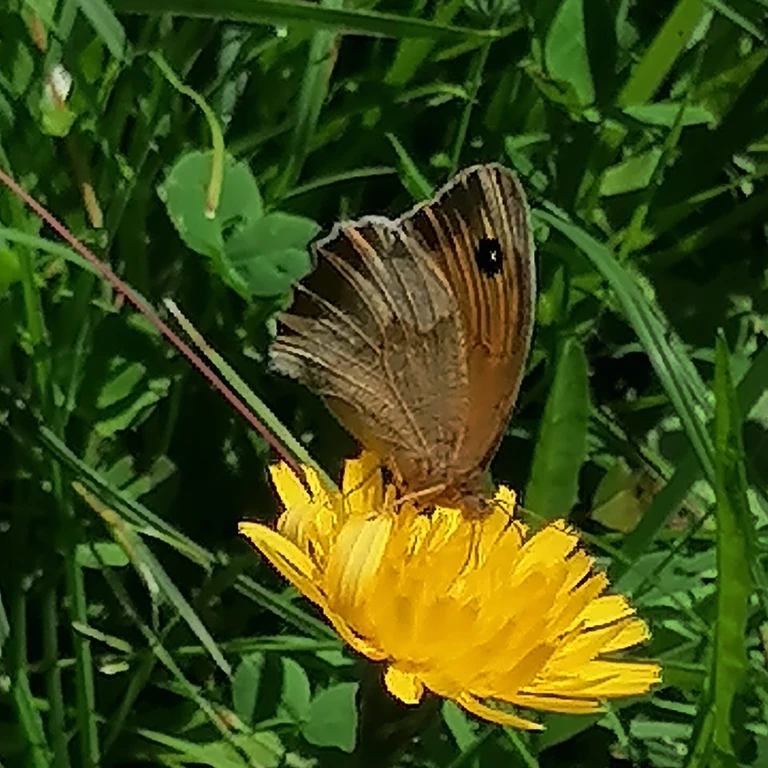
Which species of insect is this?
Maniola jurtina
